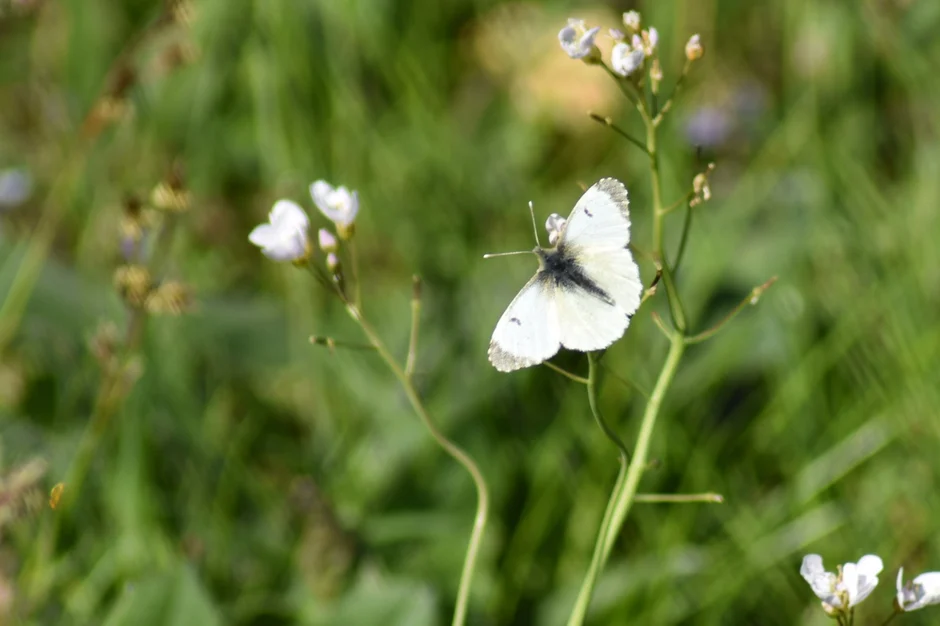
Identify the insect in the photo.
Anthocharis cardamines
